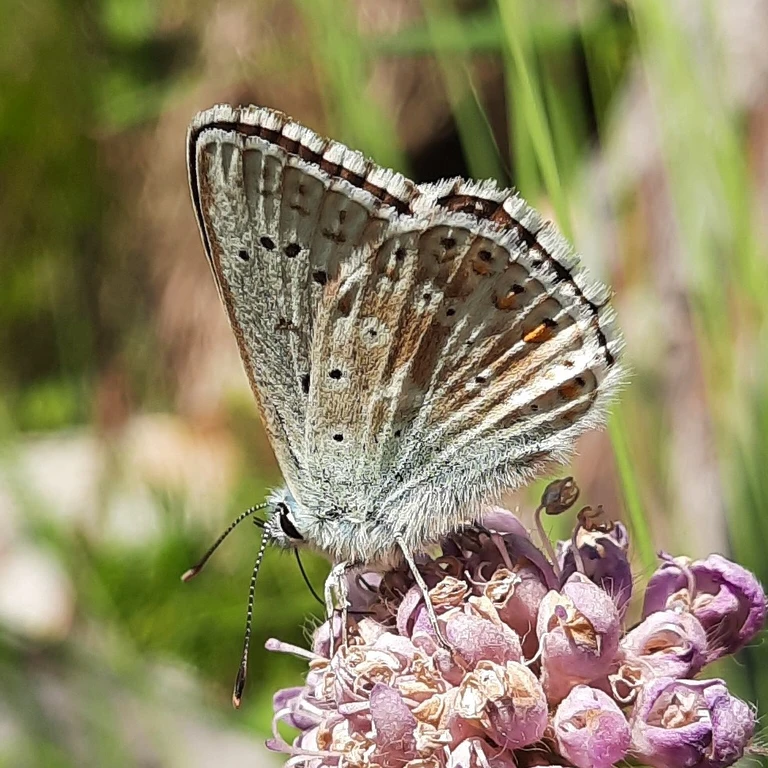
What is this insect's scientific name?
Lysandra coridon
